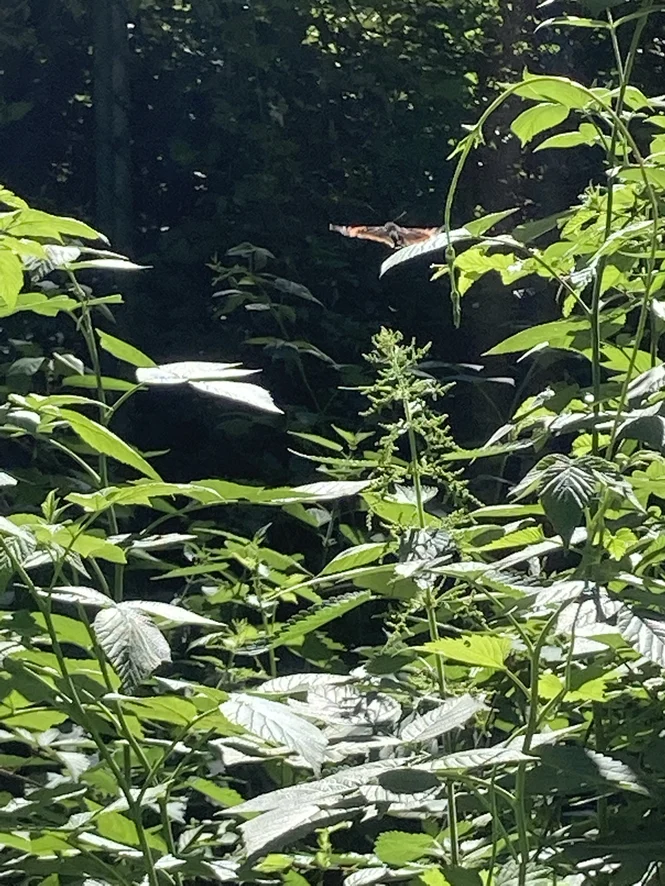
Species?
Vanessa atalanta
